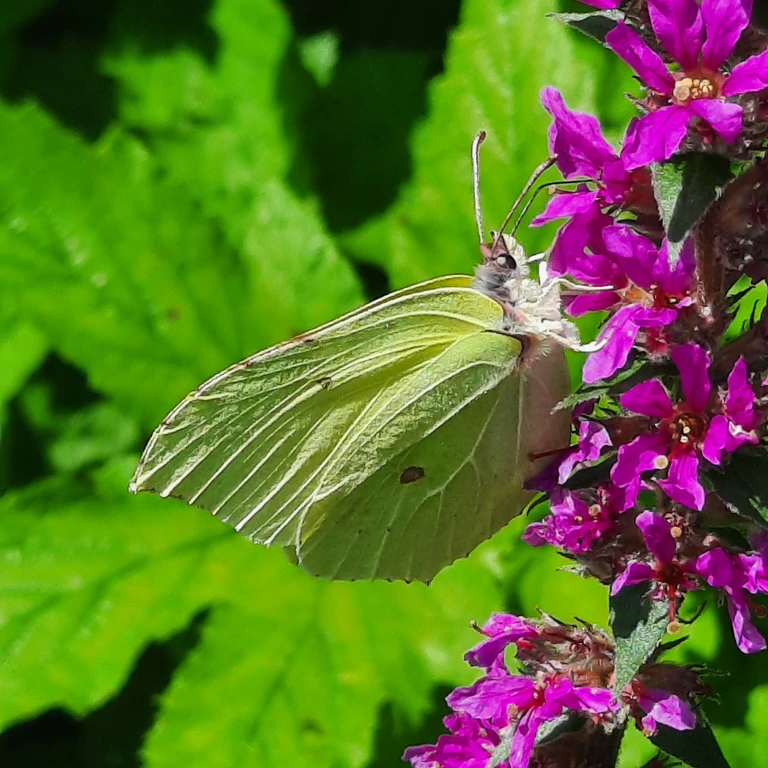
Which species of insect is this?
Gonepteryx rhamni
